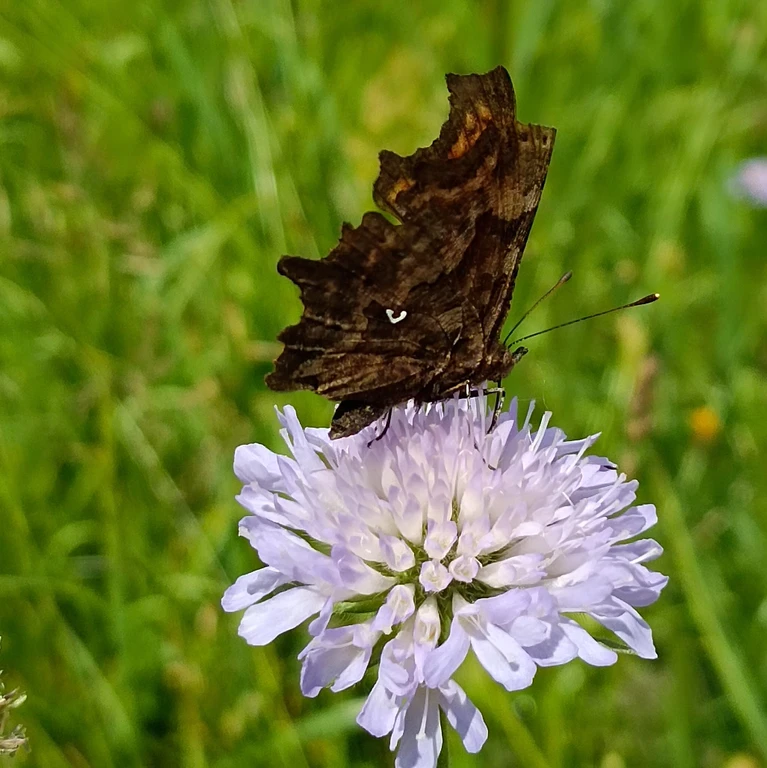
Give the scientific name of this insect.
Polygonia c-album
